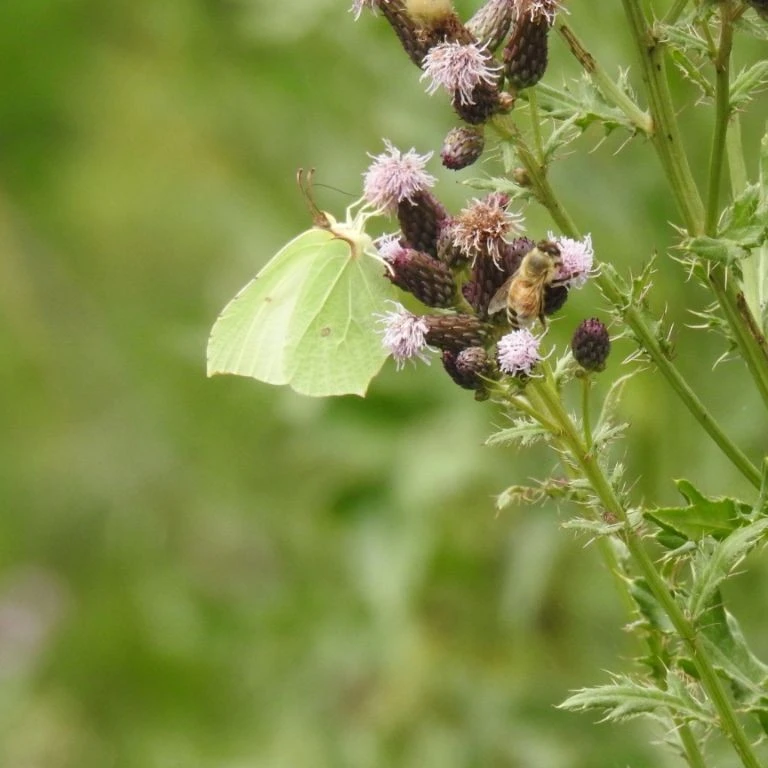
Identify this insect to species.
Gonepteryx rhamni
